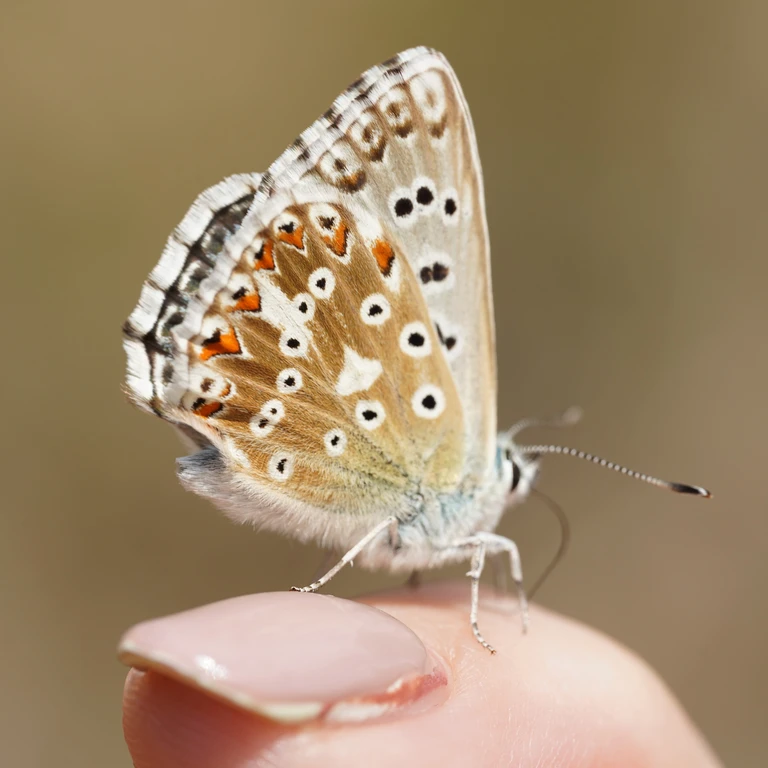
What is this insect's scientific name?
Lysandra coridon
